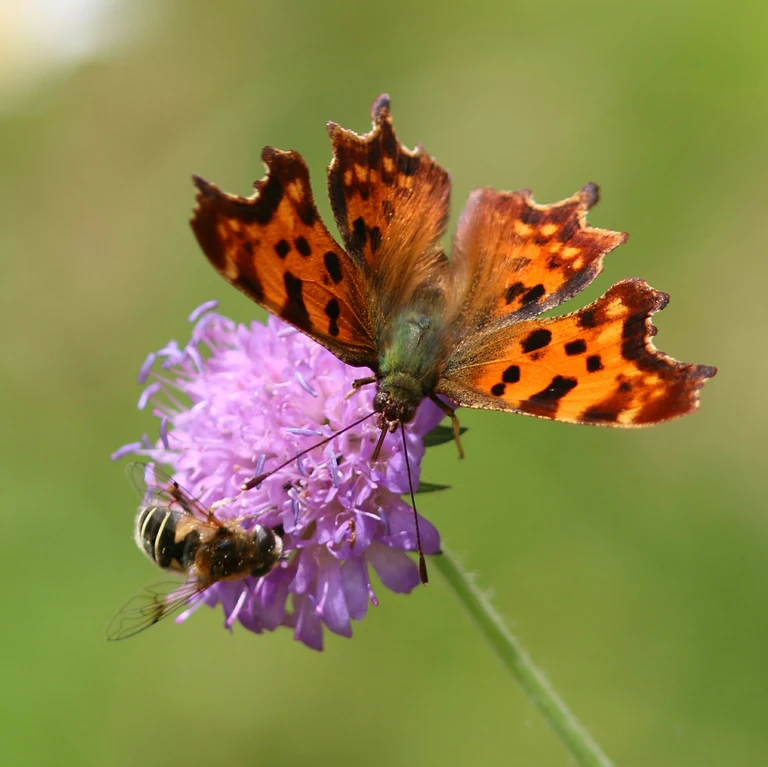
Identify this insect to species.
Polygonia c-album
